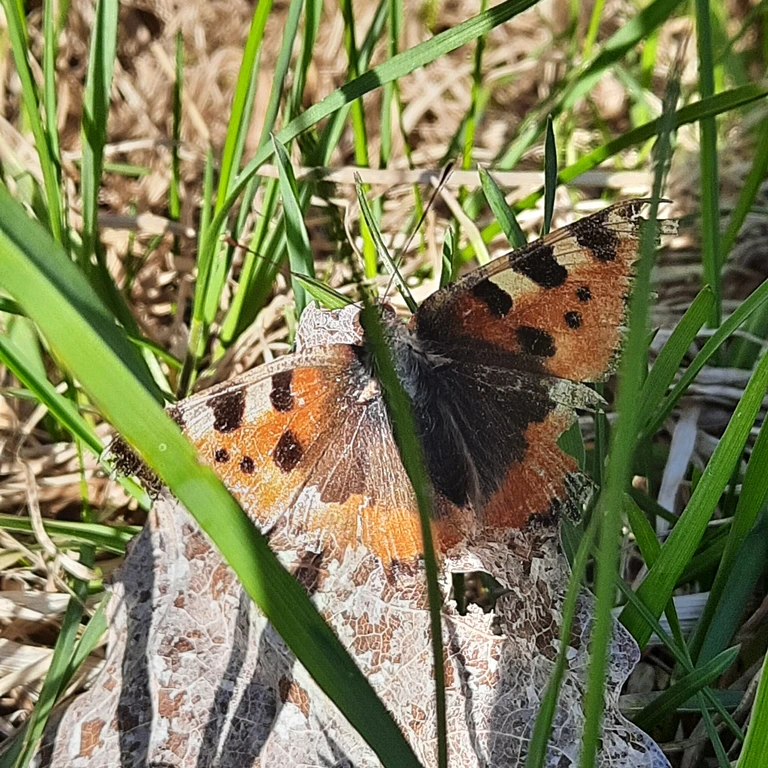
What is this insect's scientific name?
Aglais urticae
